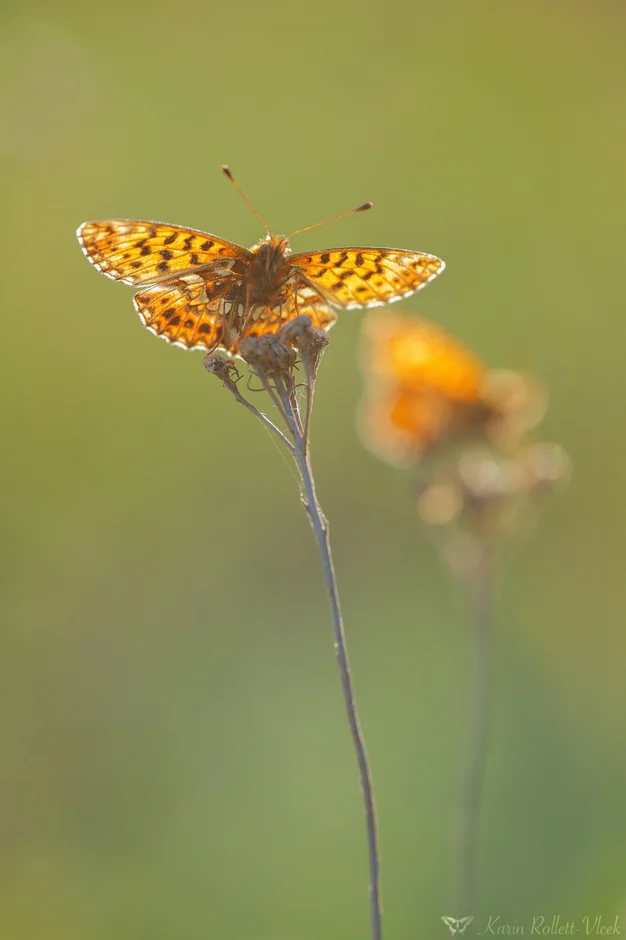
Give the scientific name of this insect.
Boloria dia
